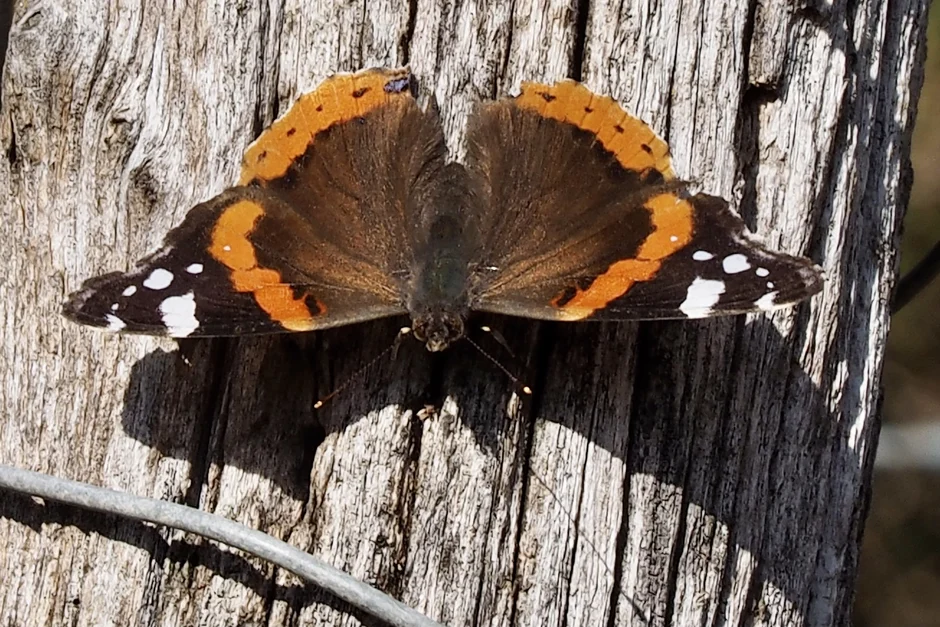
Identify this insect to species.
Vanessa atalanta
